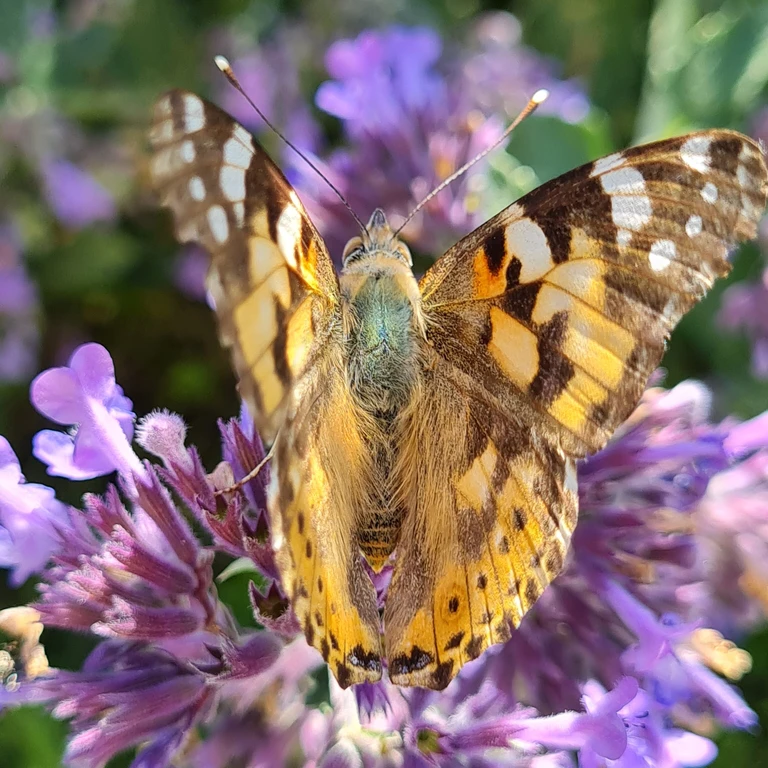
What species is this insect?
Vanessa cardui
